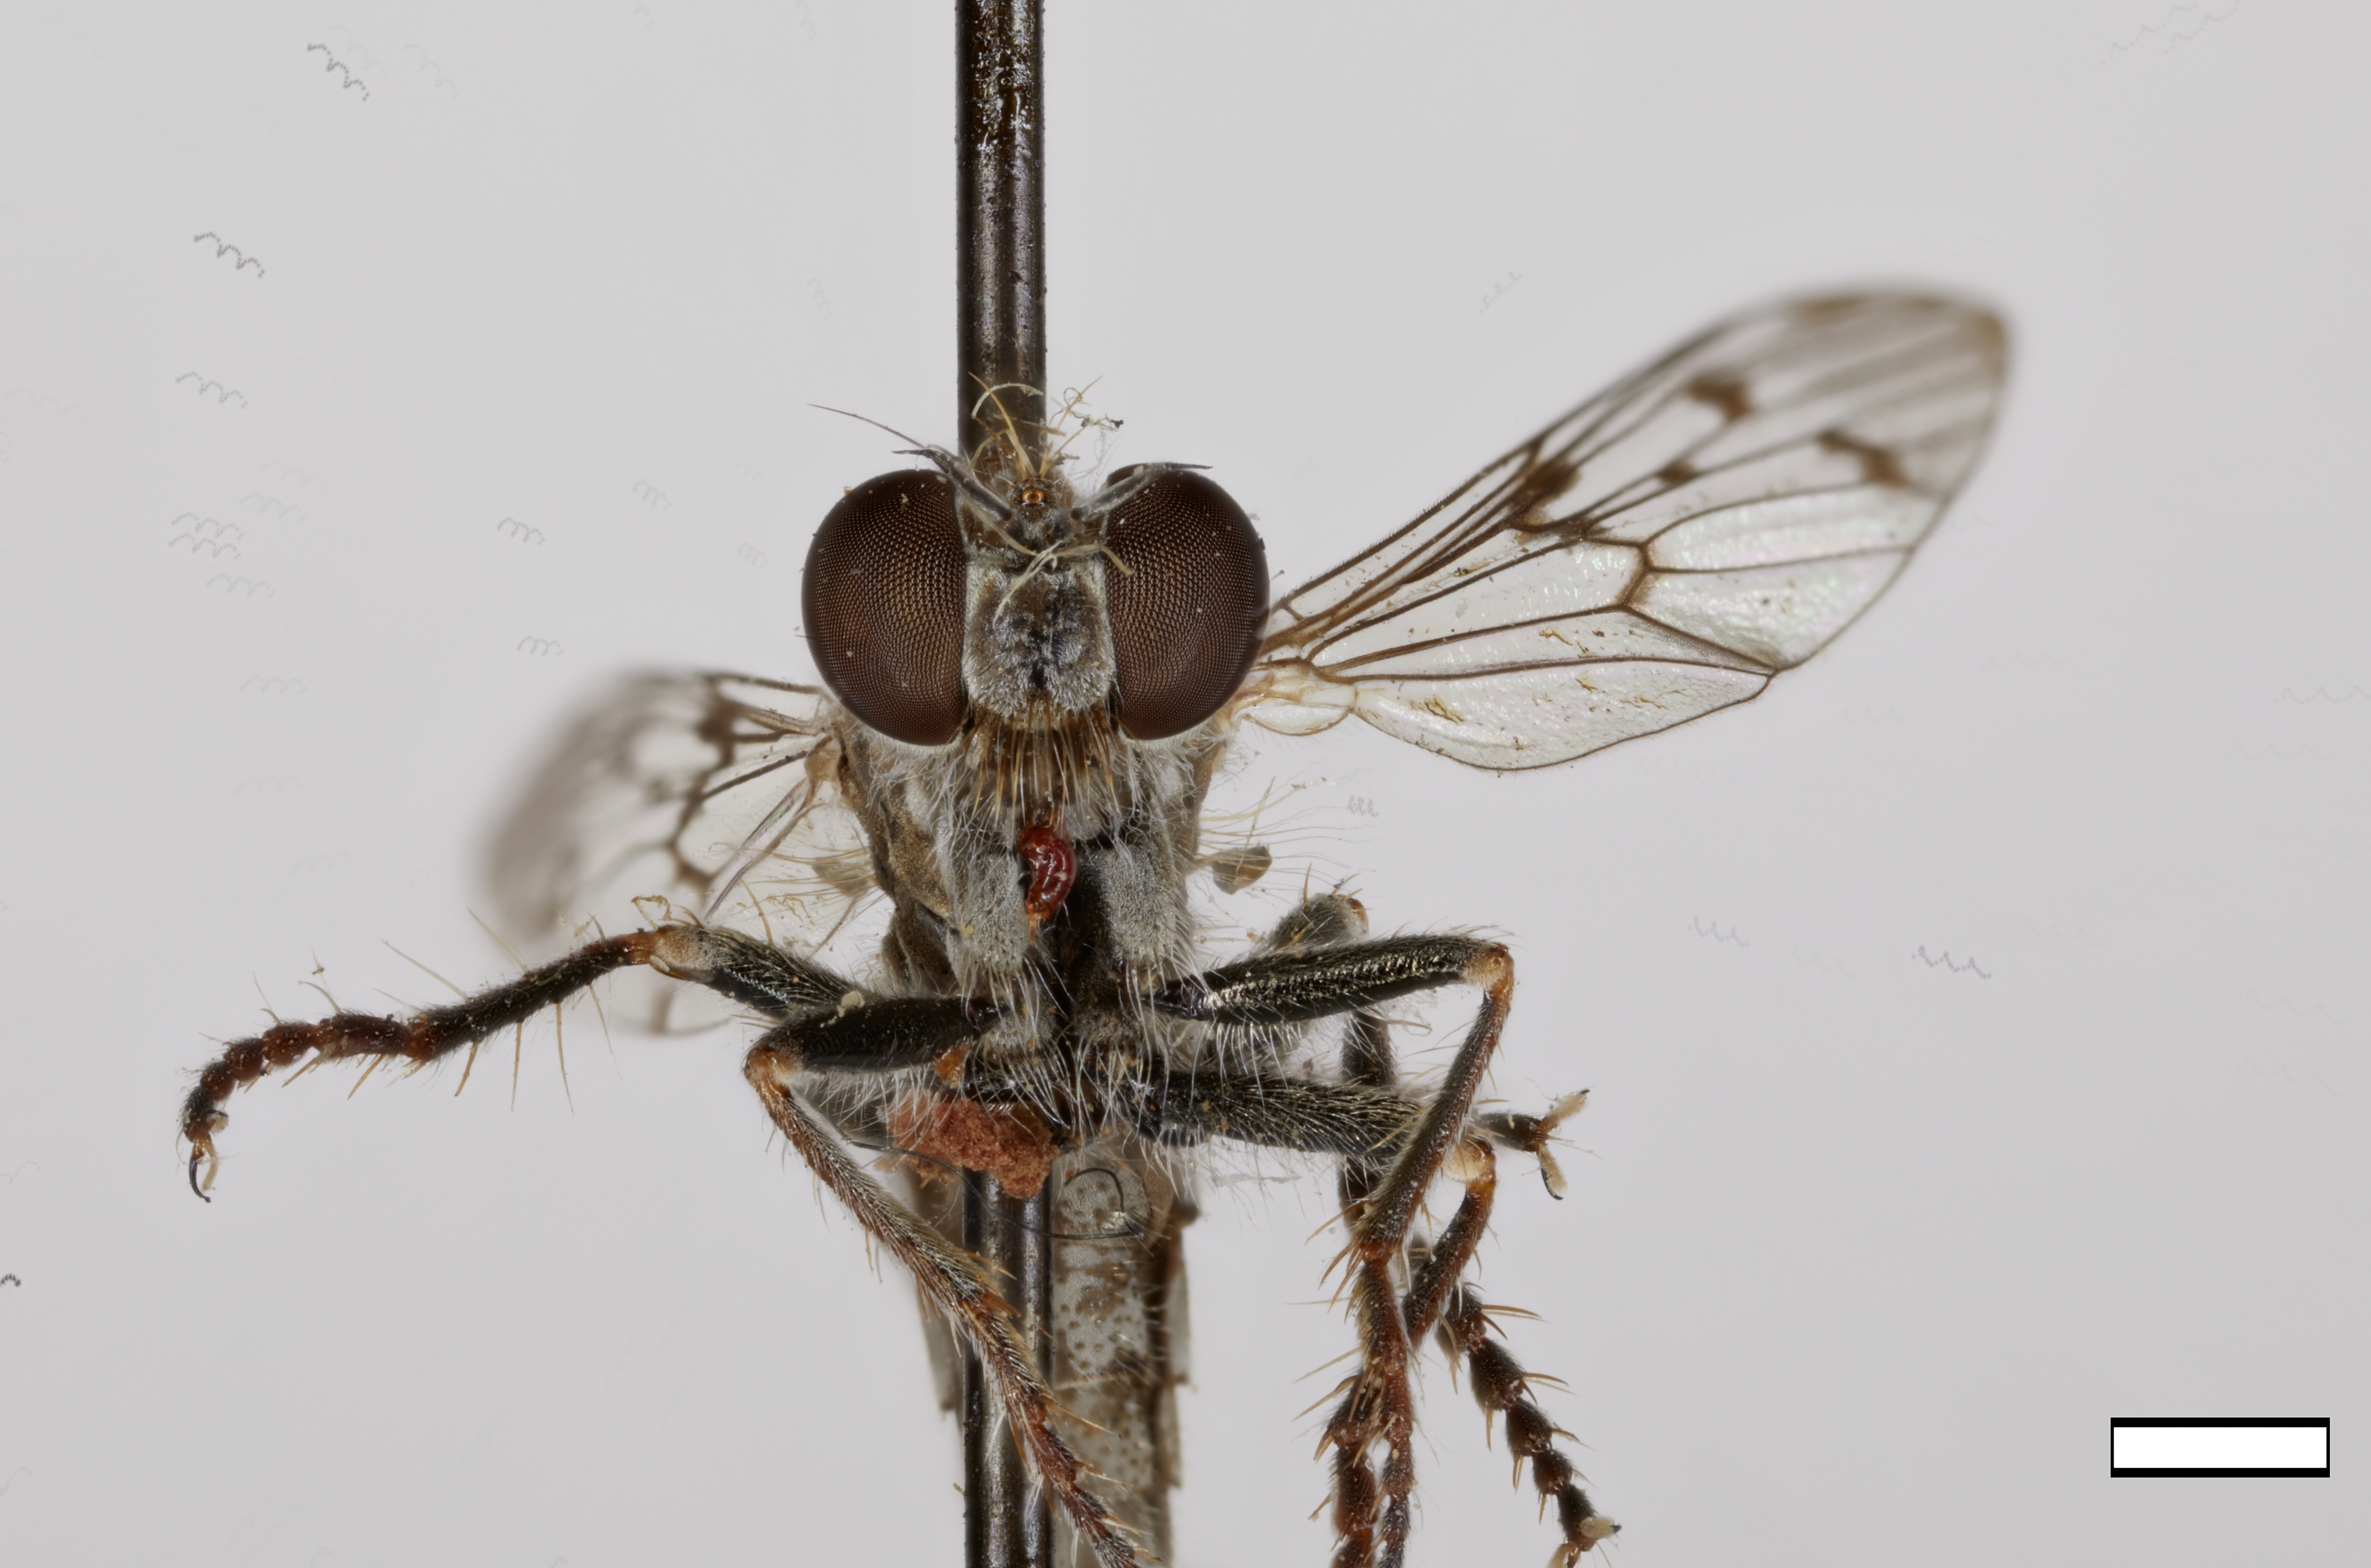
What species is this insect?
Metapogon pictus
